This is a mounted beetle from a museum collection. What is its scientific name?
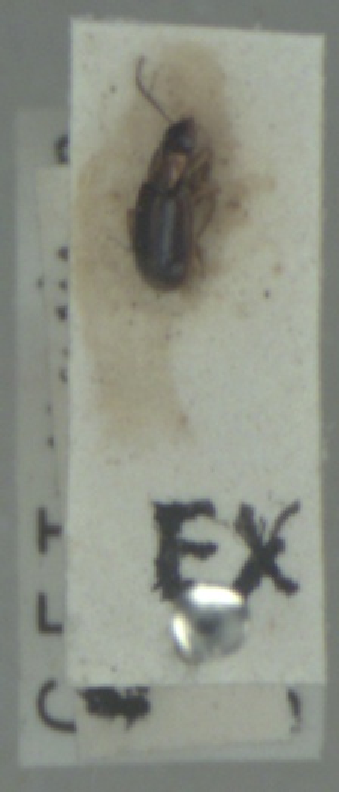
Acupalpus dubius
